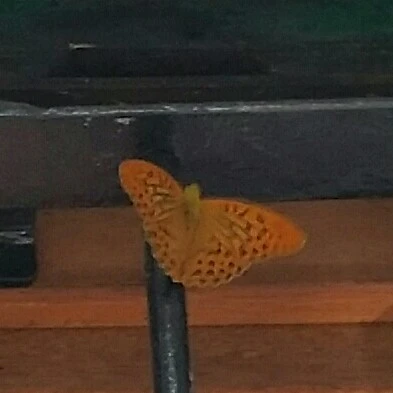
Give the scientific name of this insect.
Argynnis paphia
